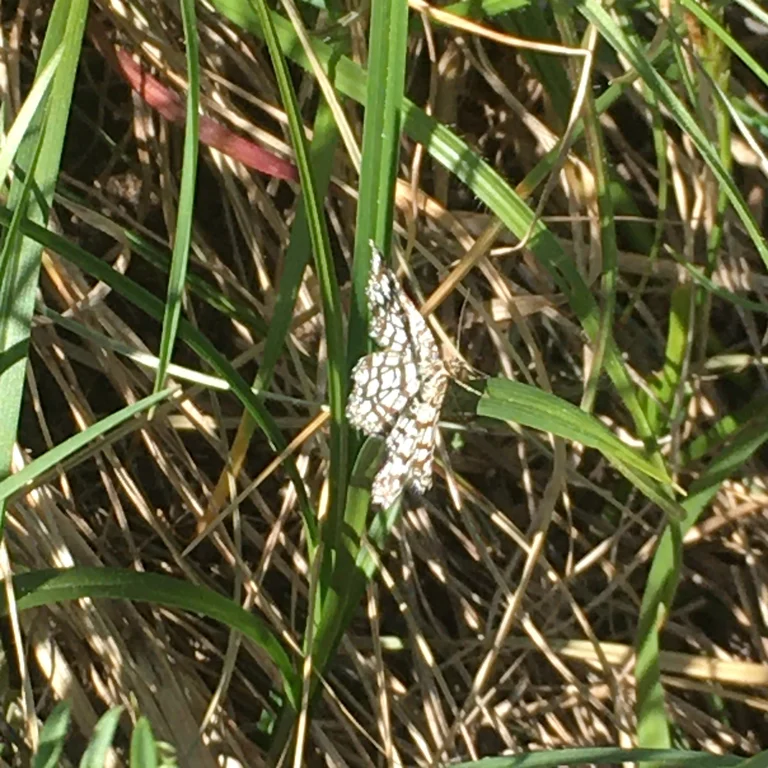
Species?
Chiasmia clathrata
